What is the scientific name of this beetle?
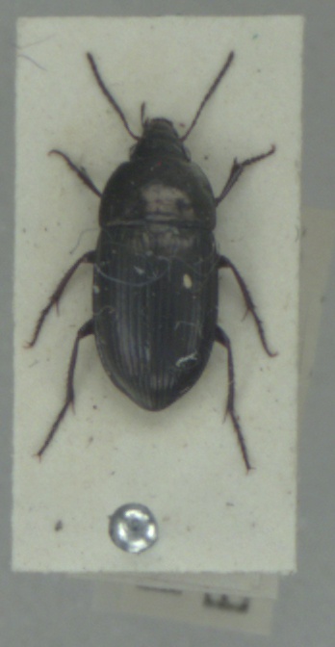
Amara lunicollis
